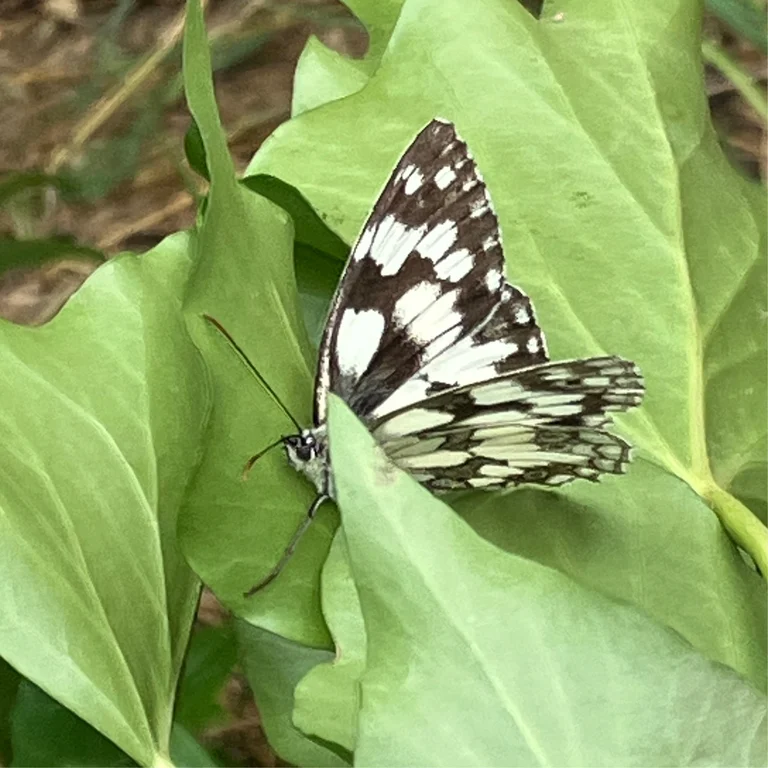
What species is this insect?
Melanargia galathea
